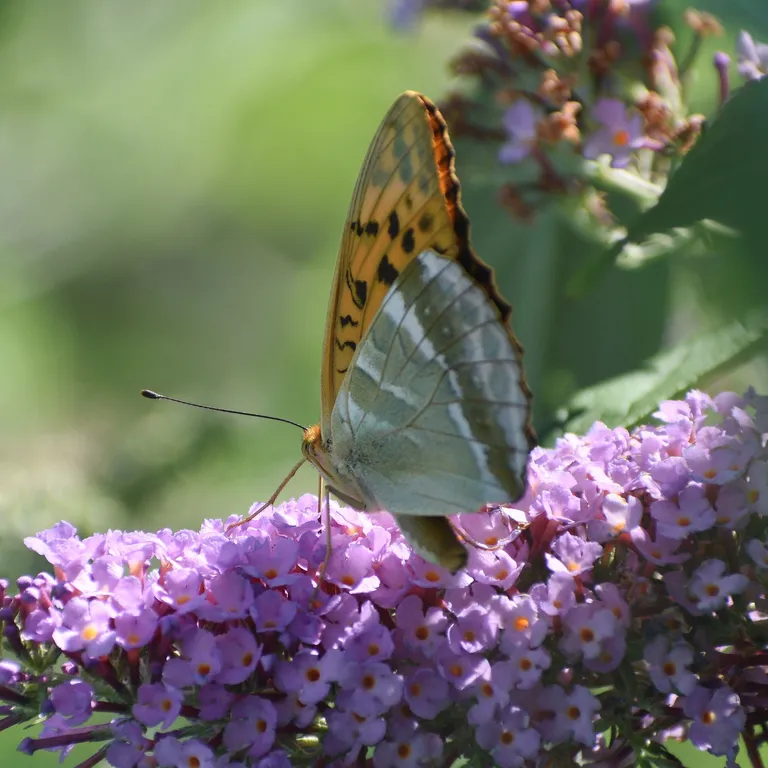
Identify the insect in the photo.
Argynnis paphia
